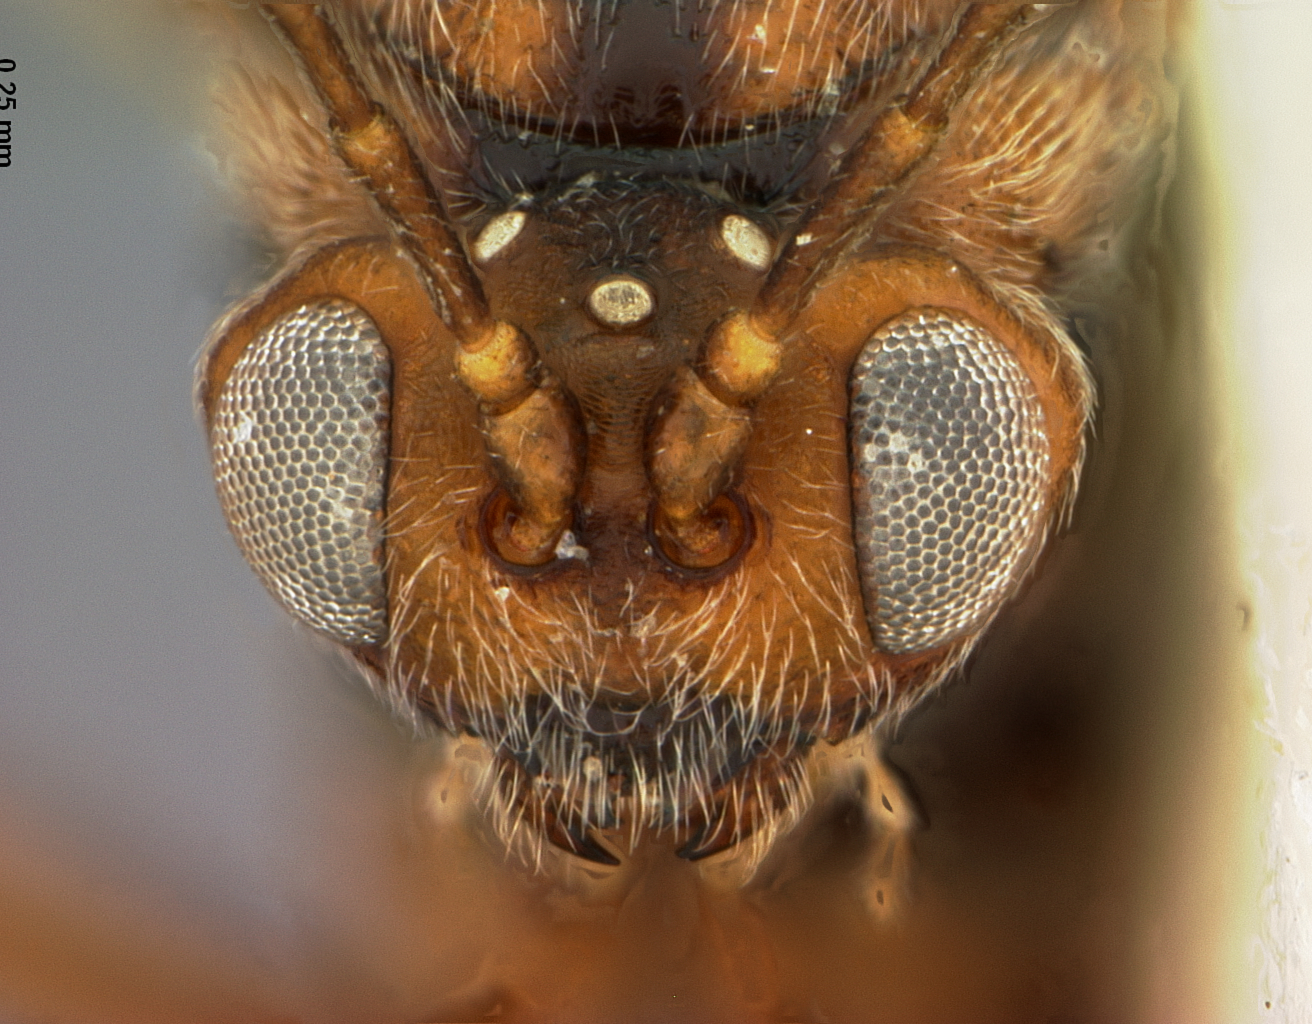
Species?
Callirhytis furva
